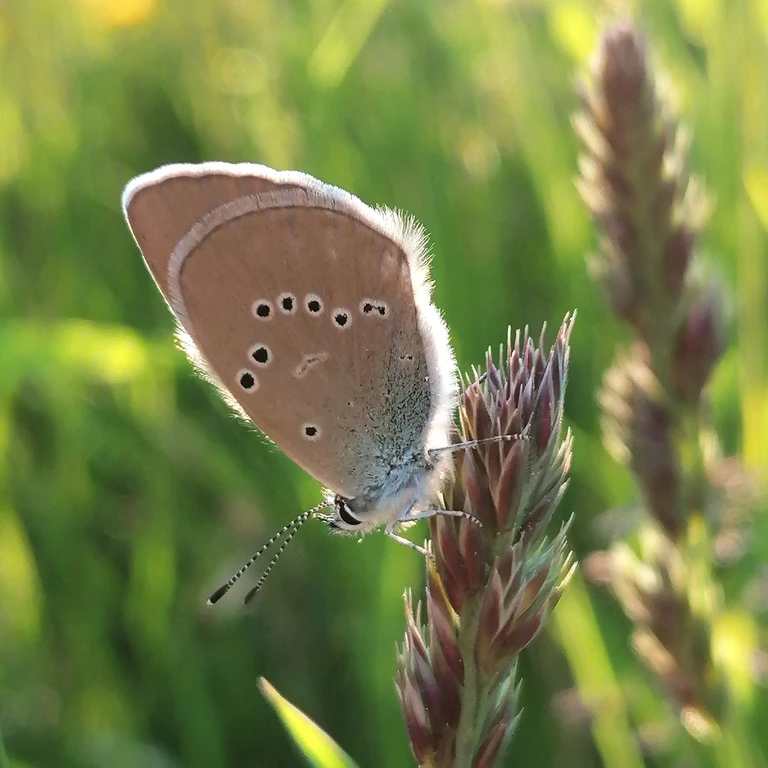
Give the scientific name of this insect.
Cyaniris semiargus
